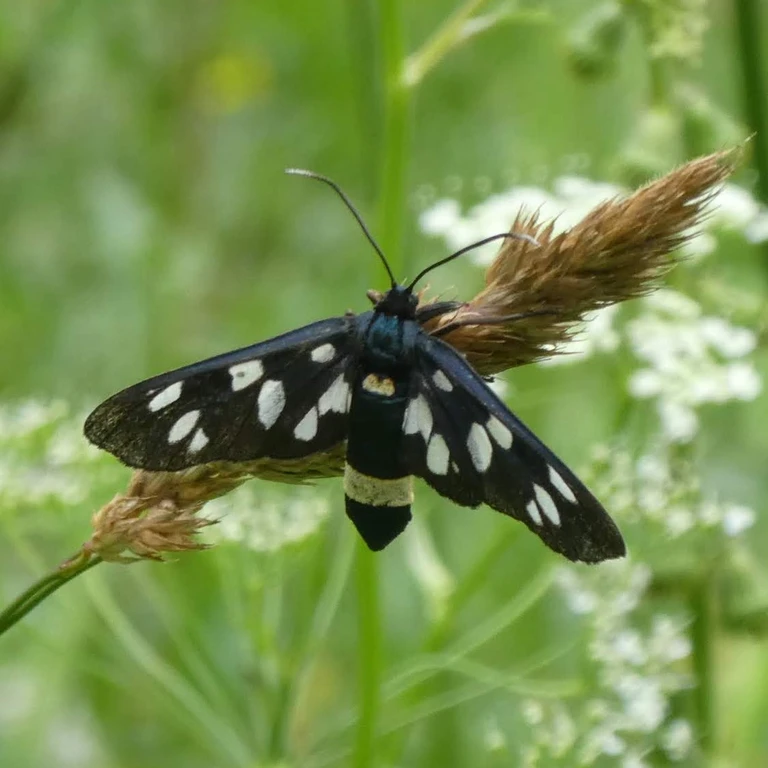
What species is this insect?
Amata phegea
